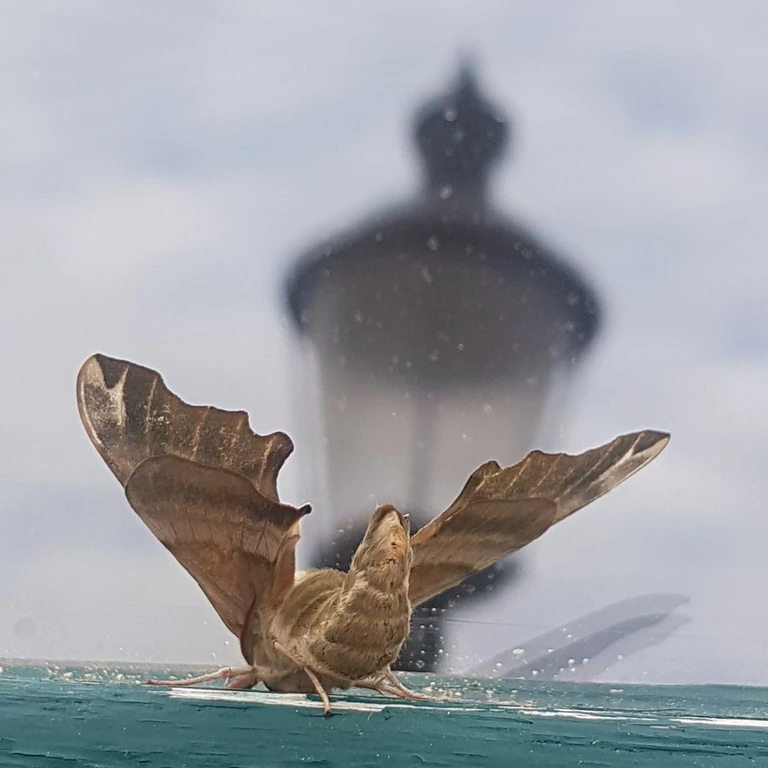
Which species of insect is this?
Mimas tiliae
